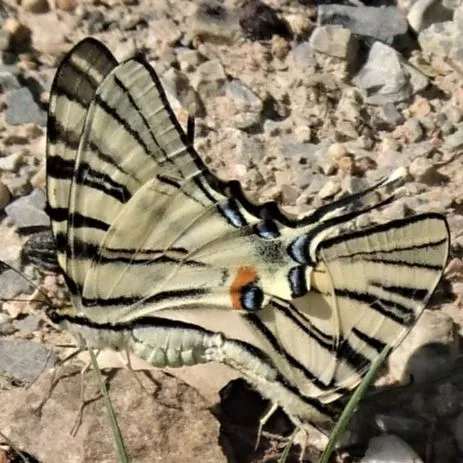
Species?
Iphiclides podalirius
